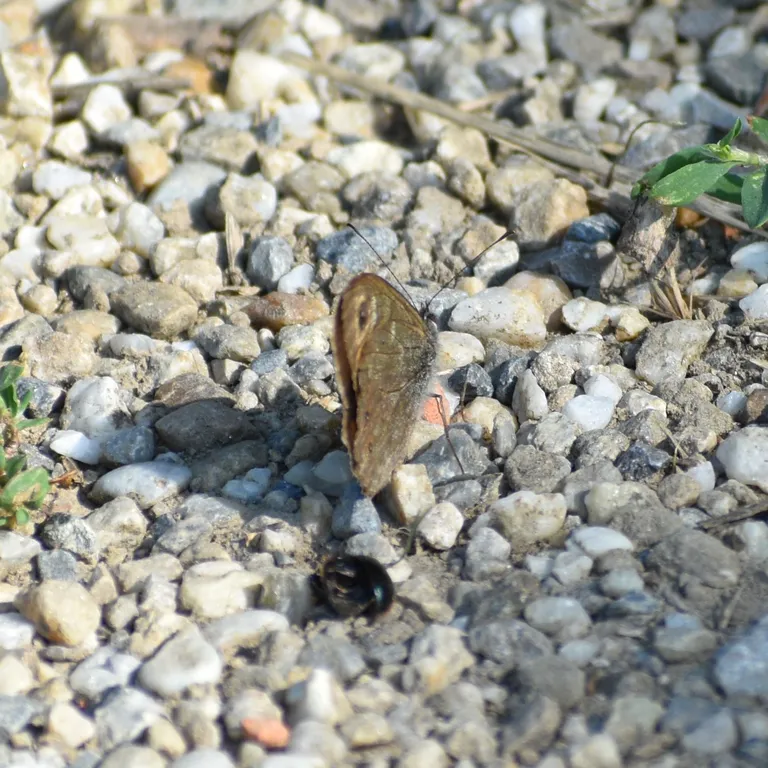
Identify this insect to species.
Lasiommata maera (also Pararge maera)
